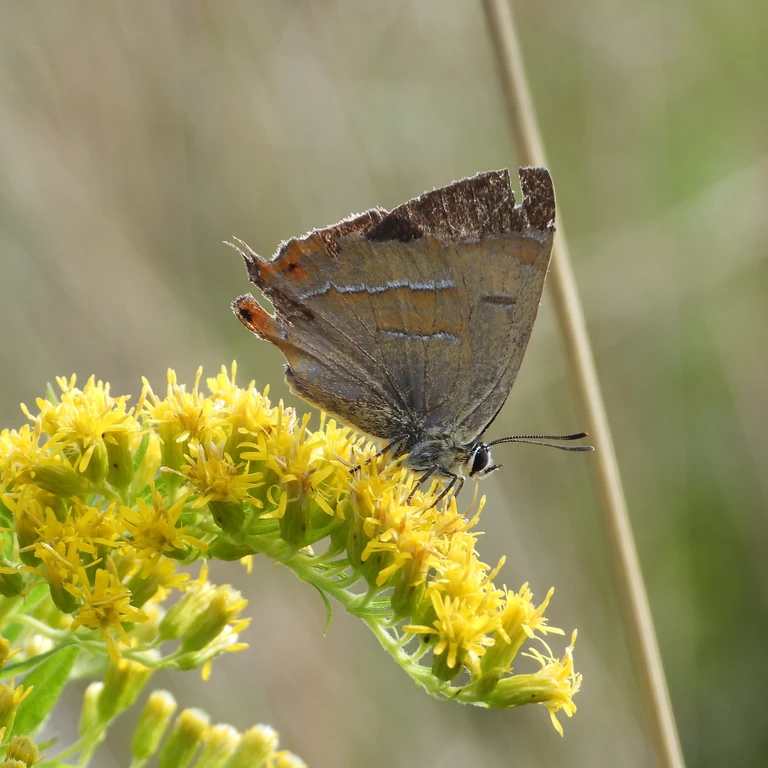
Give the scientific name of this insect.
Thecla betulae
